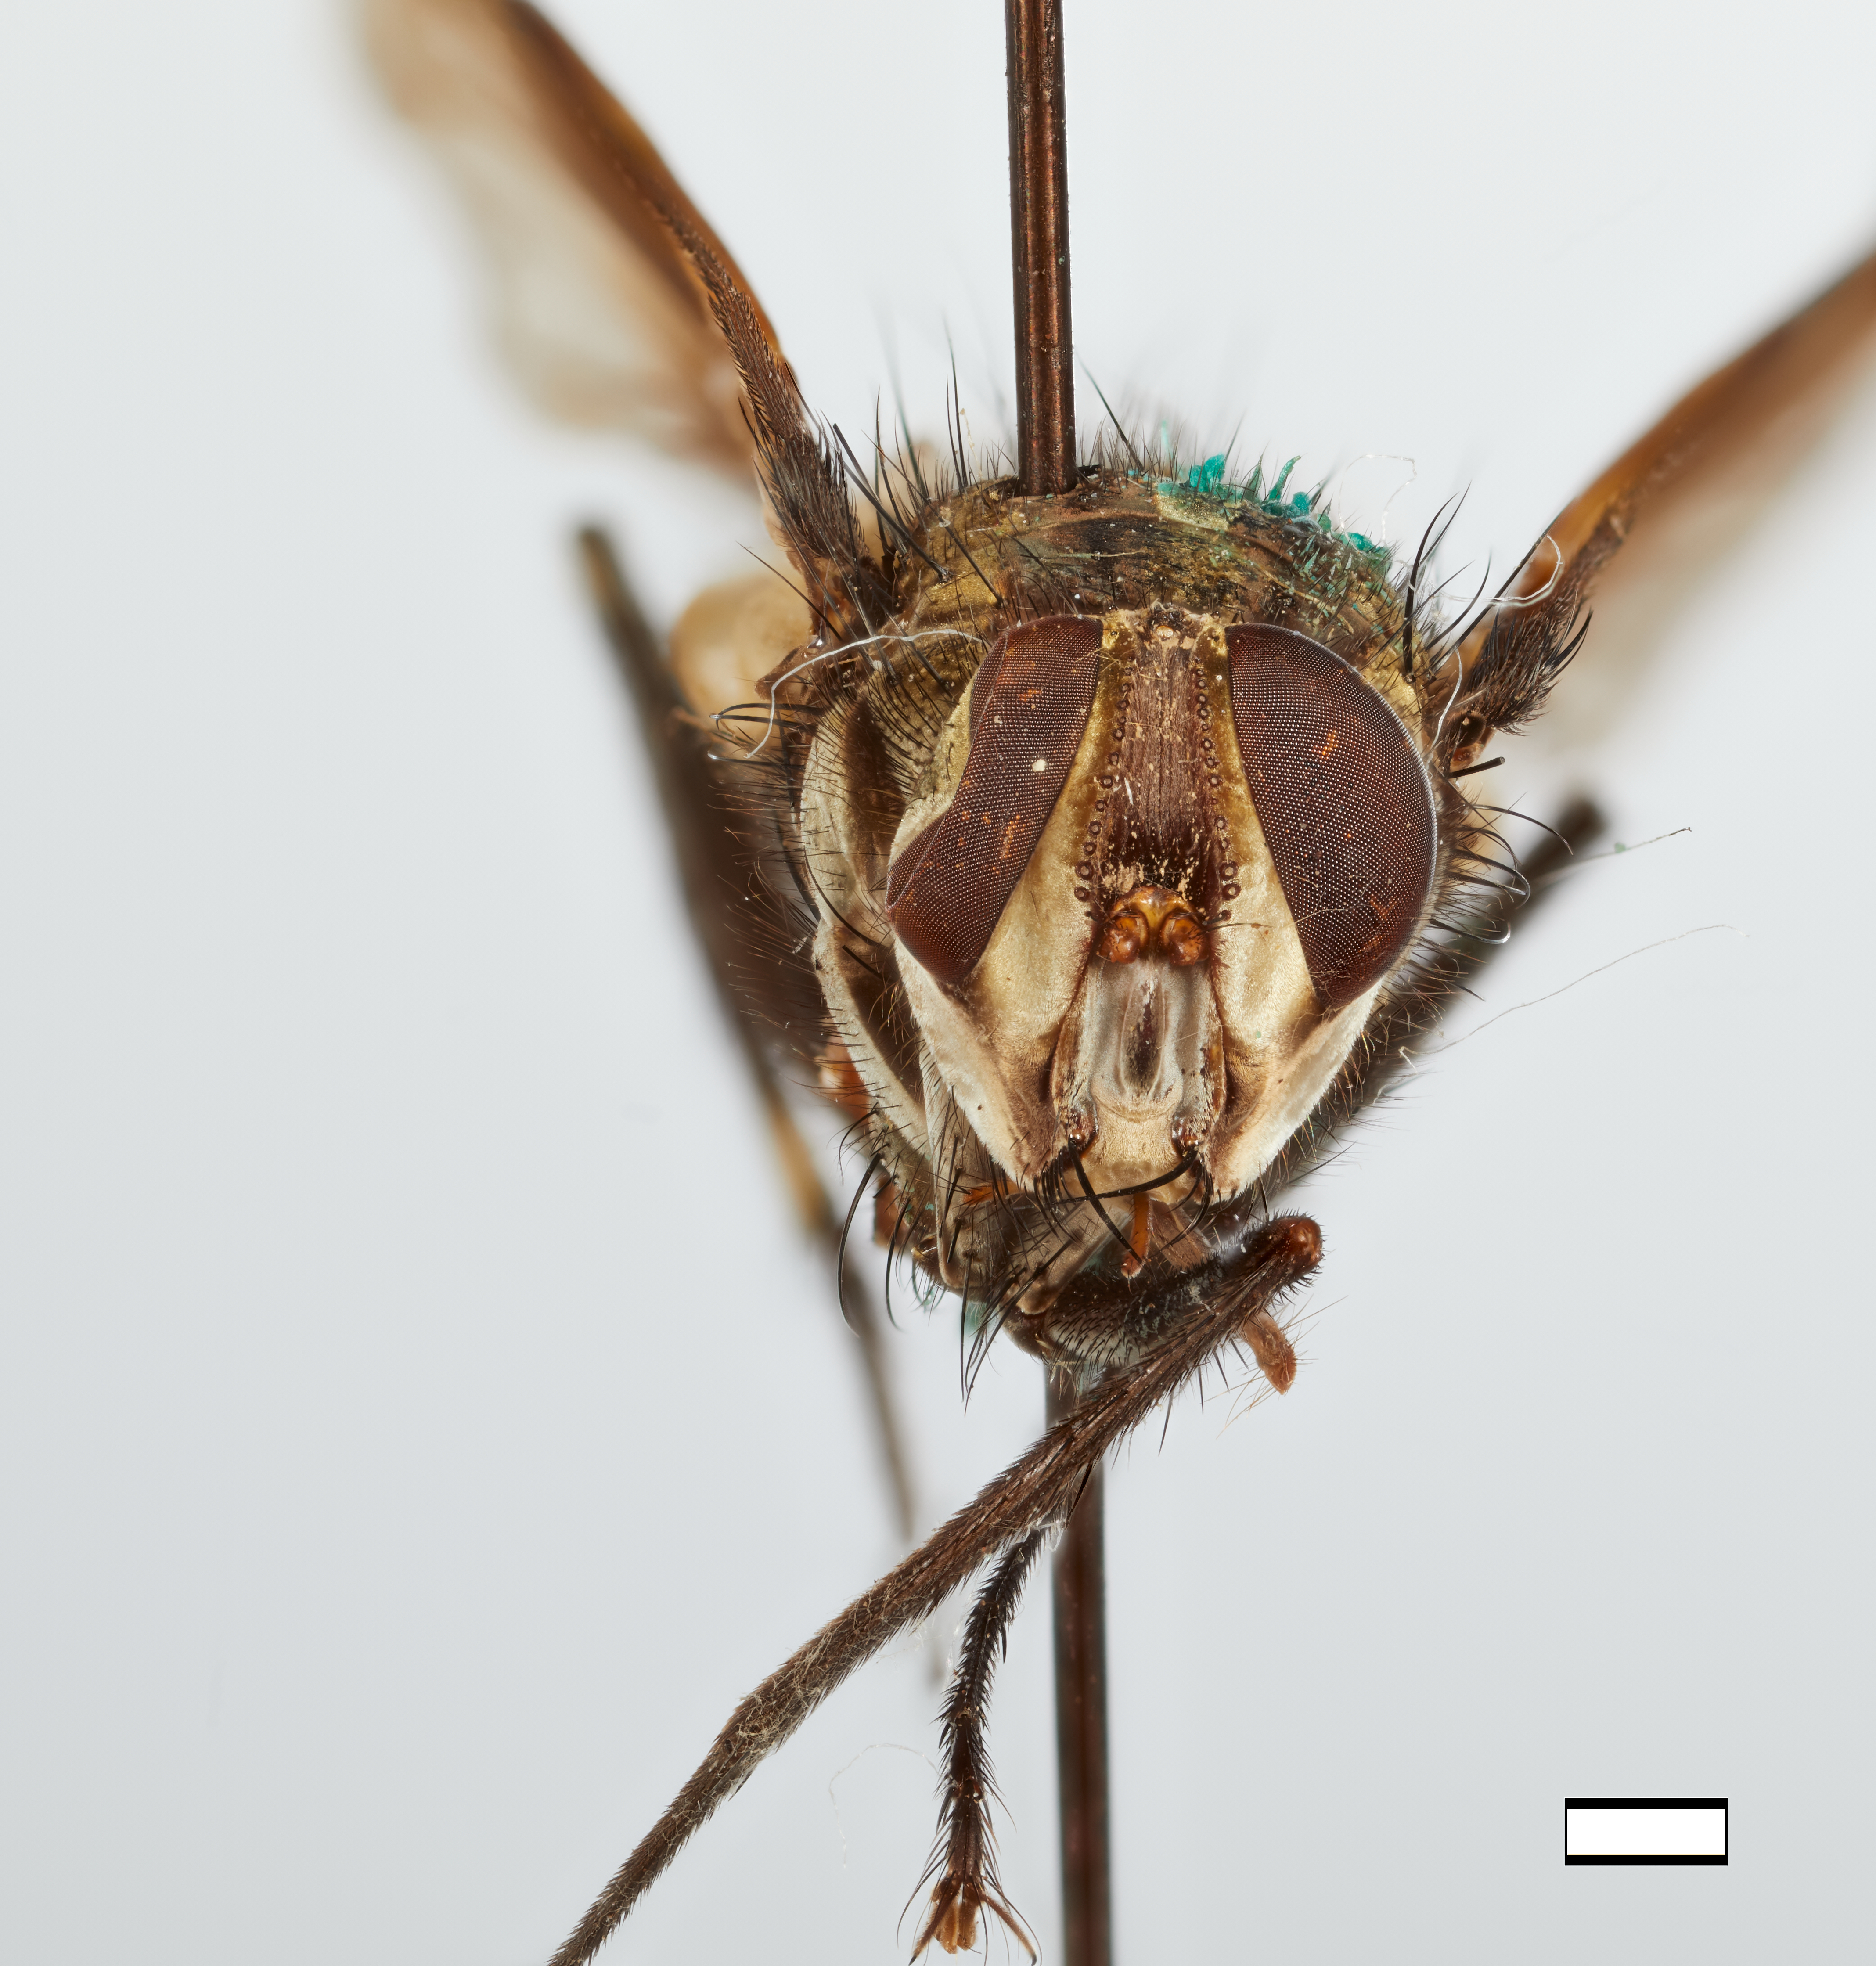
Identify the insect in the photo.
Calotheresia bivittata
